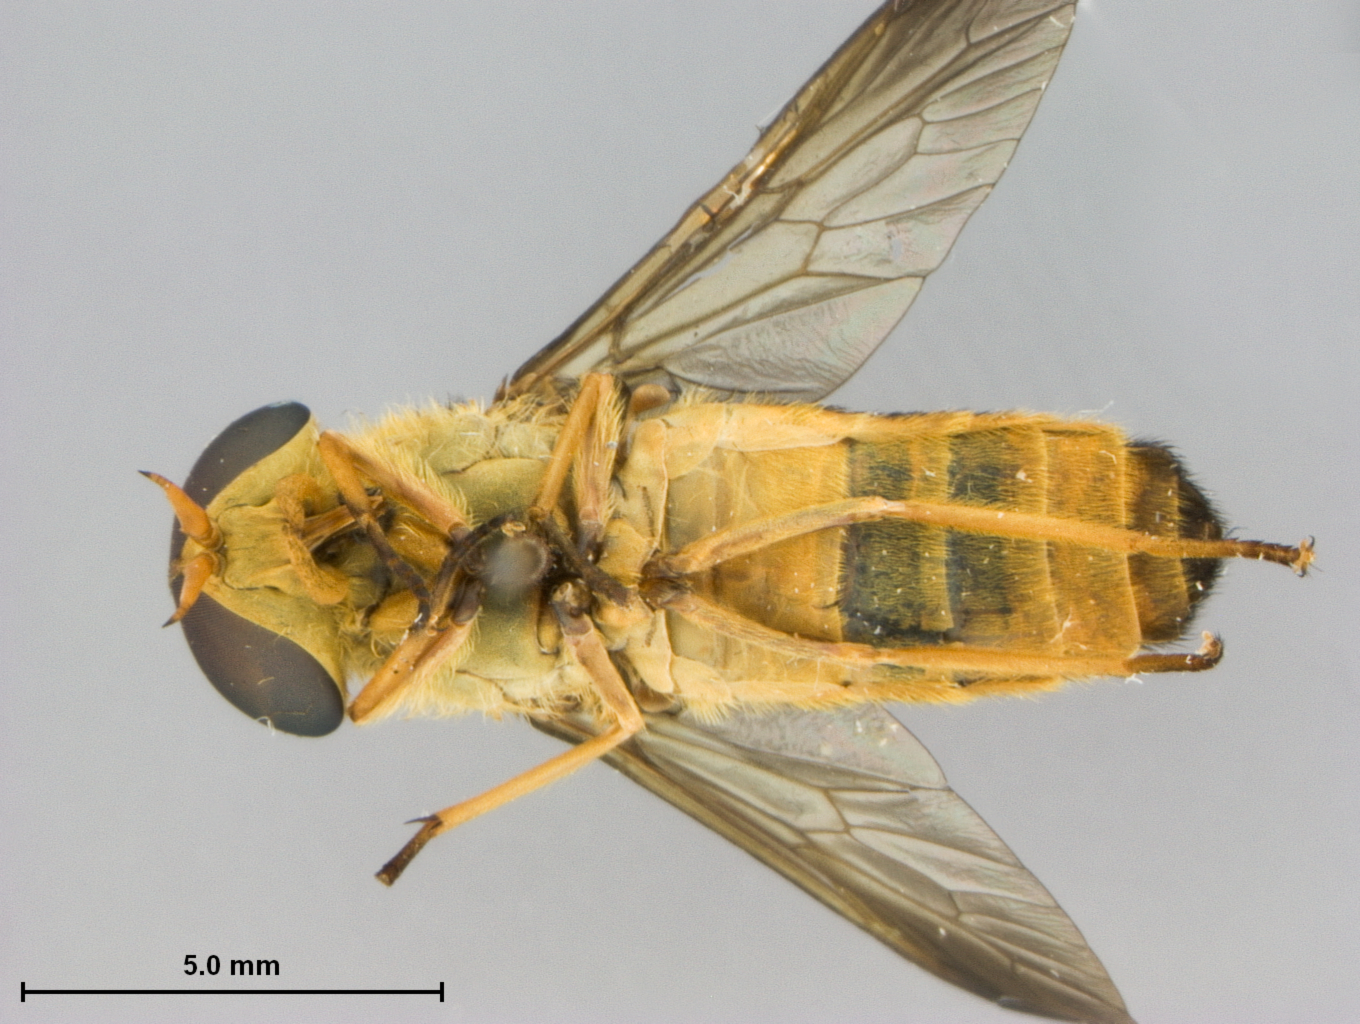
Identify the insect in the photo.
Tabanus subhybridus
